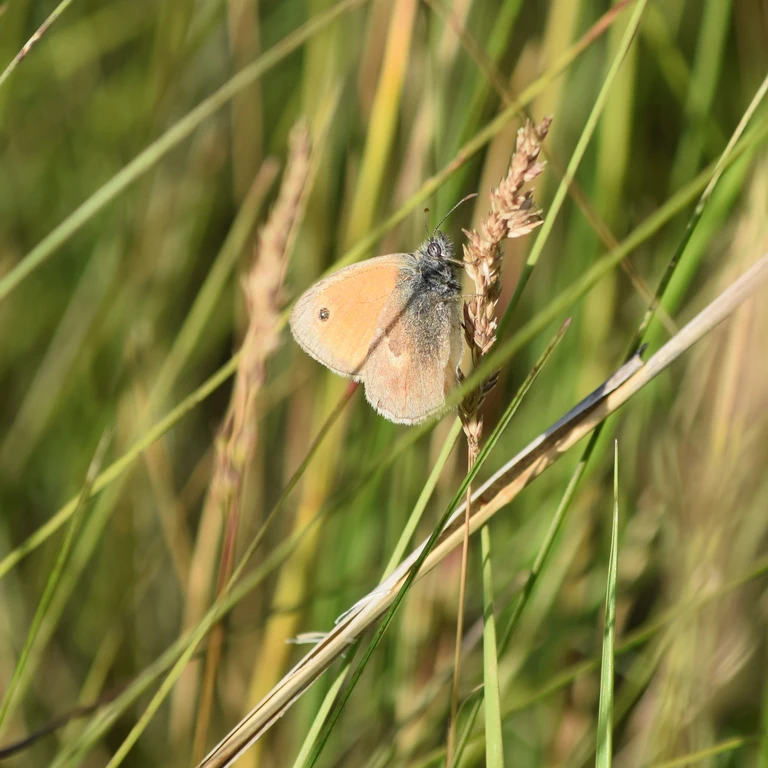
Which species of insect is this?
Coenonympha pamphilus
